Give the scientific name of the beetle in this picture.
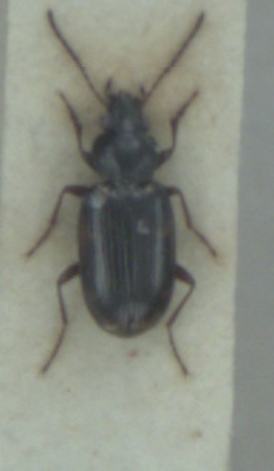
Bembidion varium
